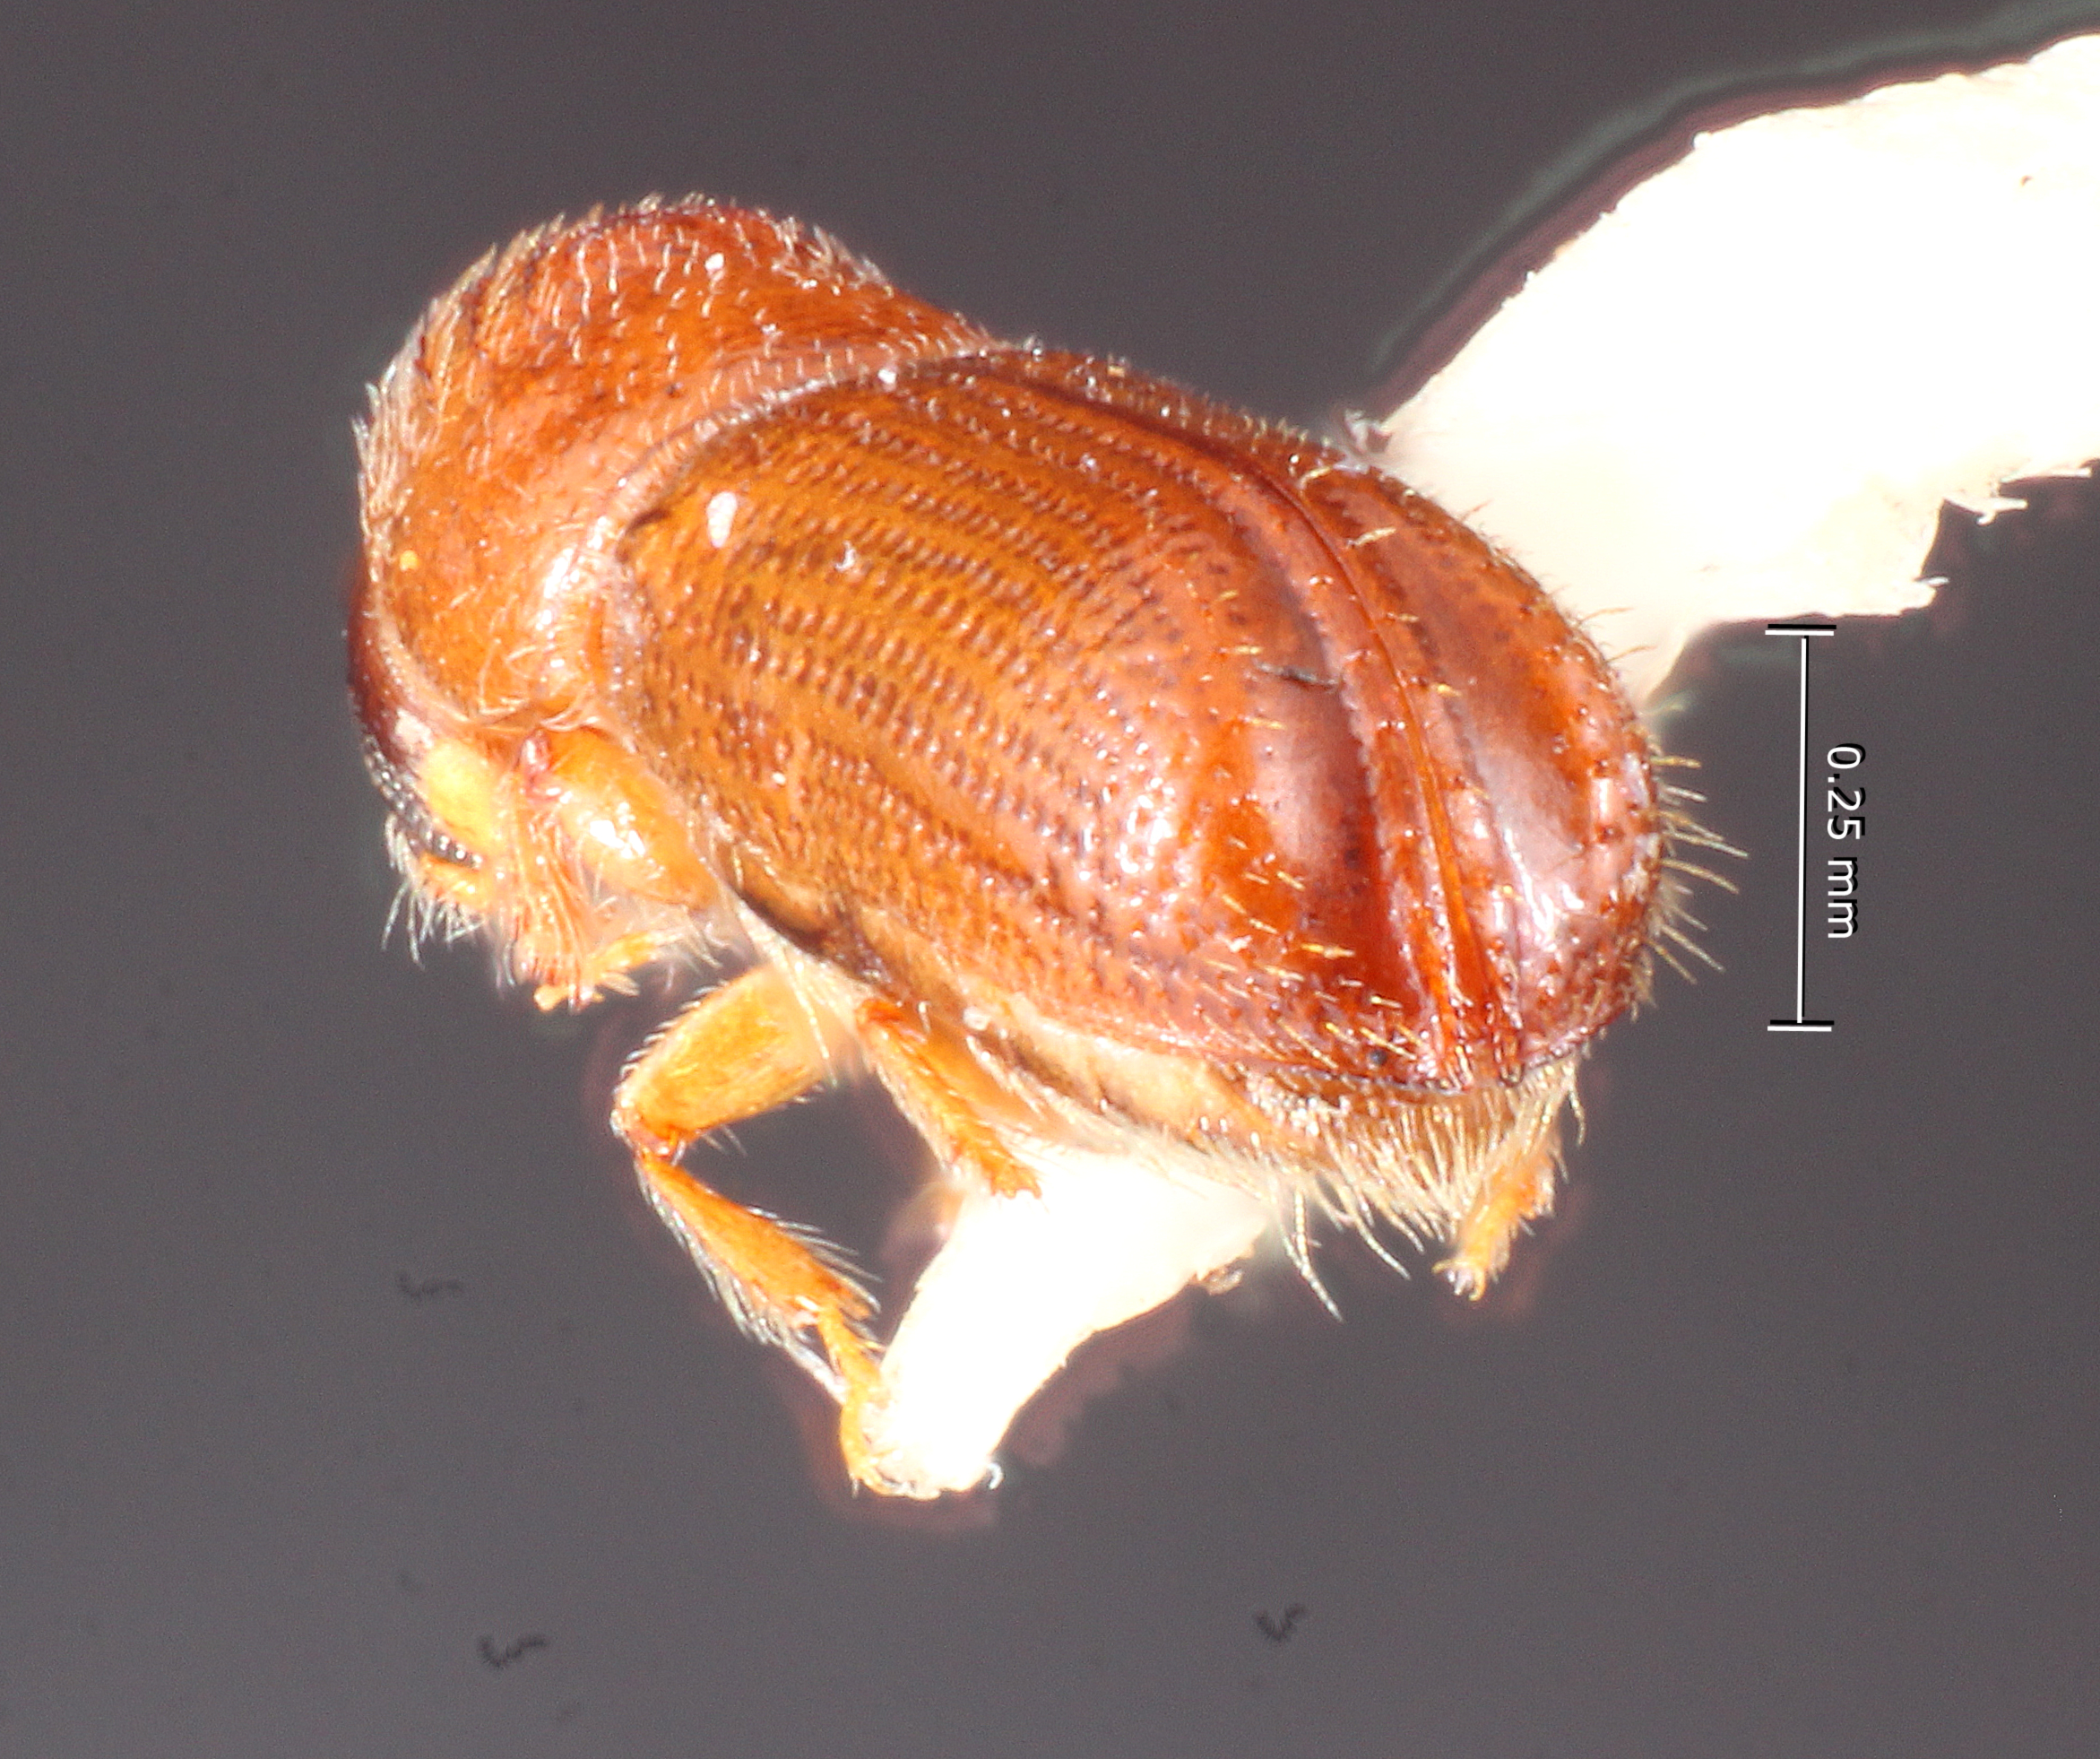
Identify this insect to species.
Pityophthorus attenuatus
